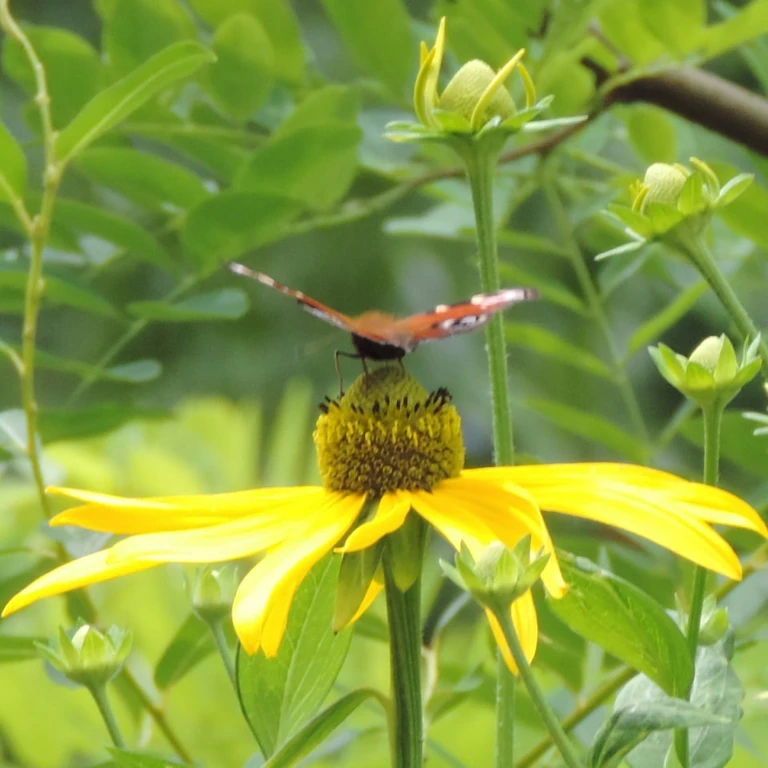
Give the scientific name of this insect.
Aglais io
